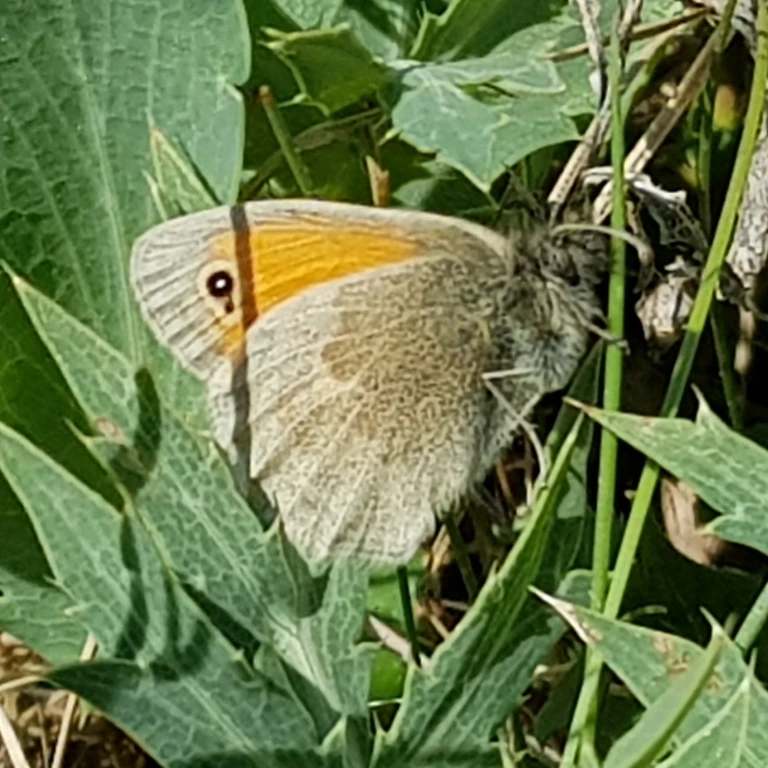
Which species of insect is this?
Coenonympha pamphilus
